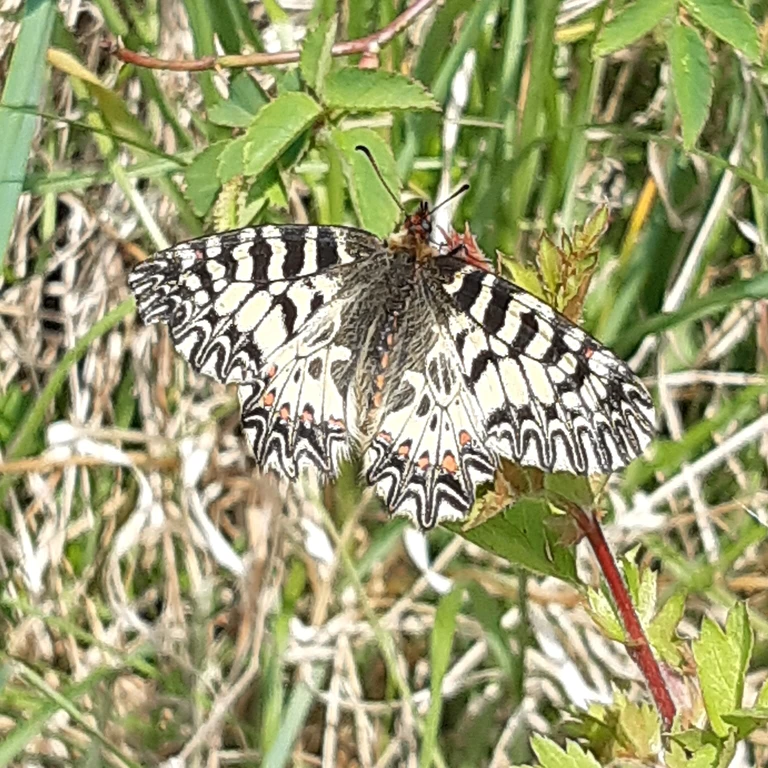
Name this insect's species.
Zerynthia polyxena
